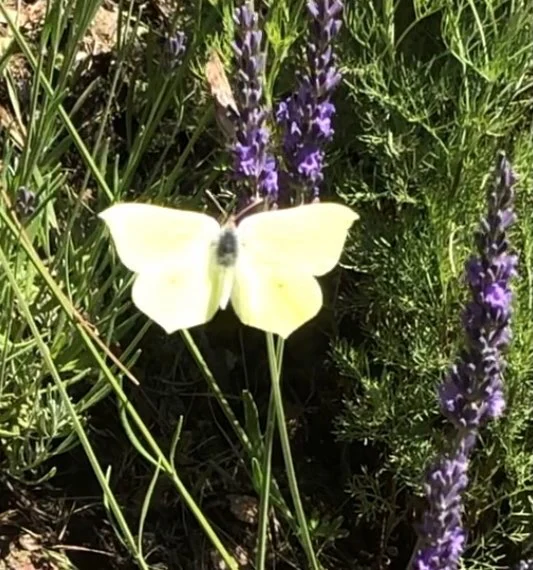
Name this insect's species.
Gonepteryx rhamni
